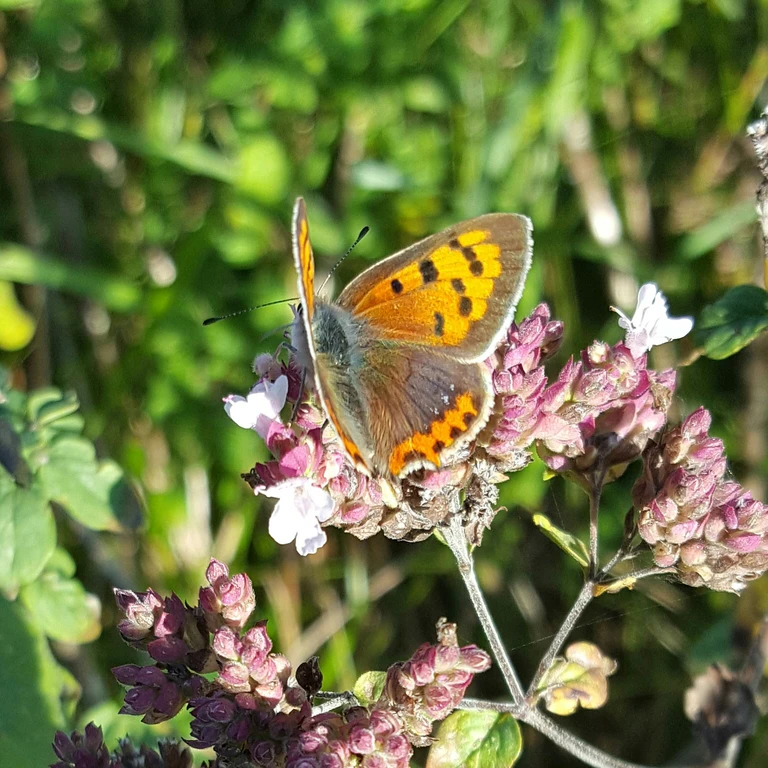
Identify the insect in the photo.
Lycaena phlaeas
